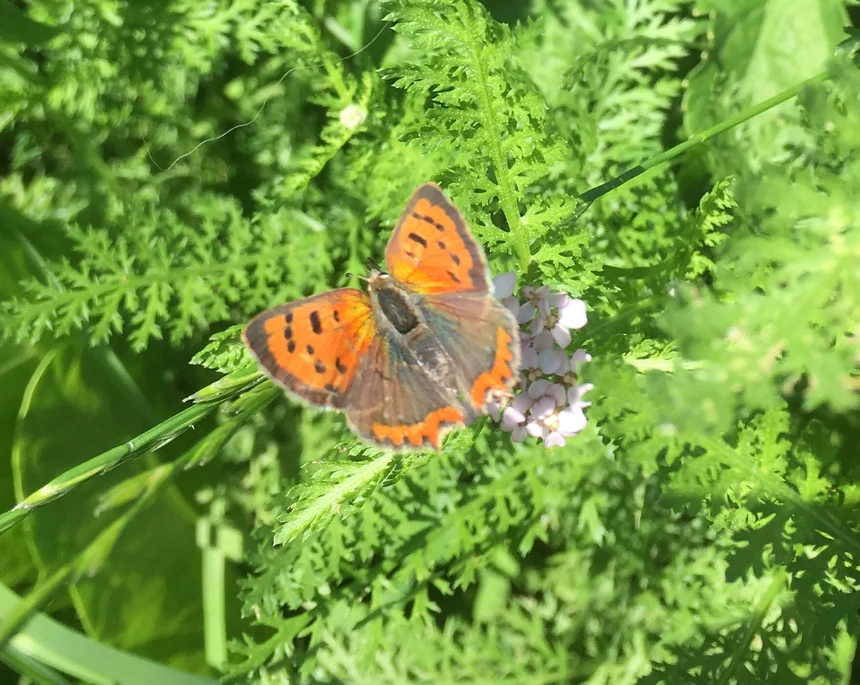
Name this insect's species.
Lycaena phlaeas
